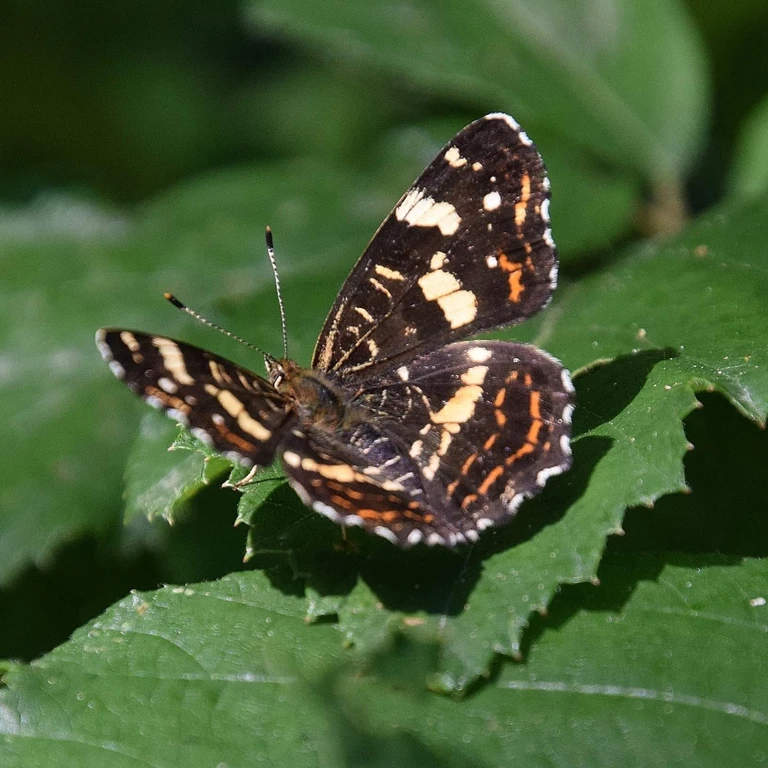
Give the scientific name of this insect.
Araschnia levana
